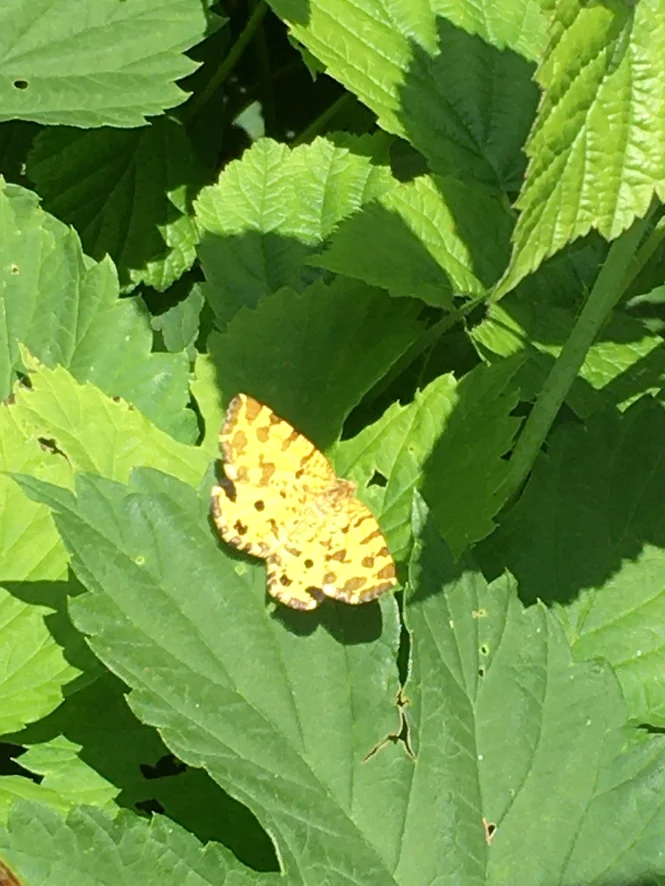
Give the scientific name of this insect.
Pseudopanthera macularia
